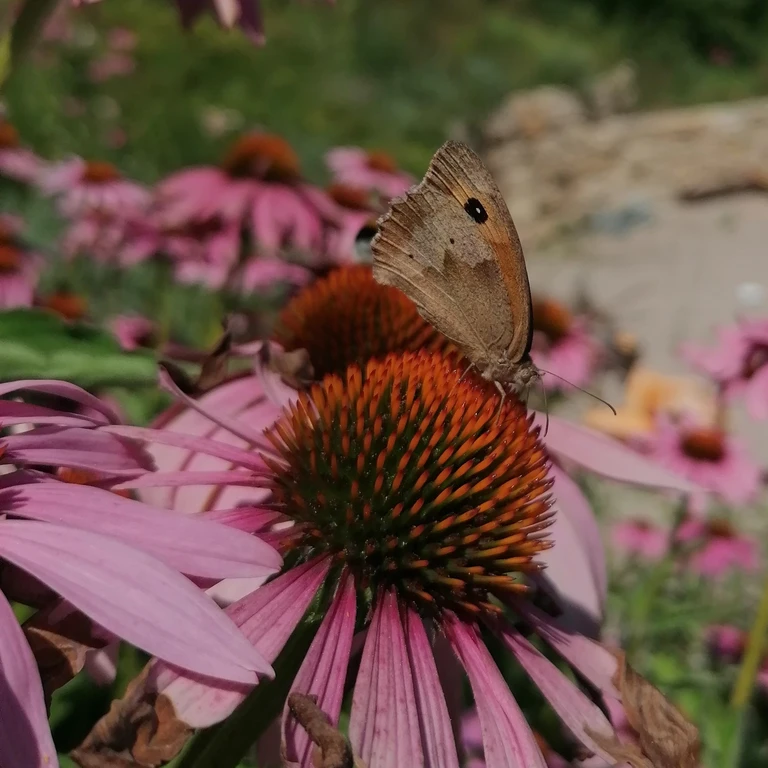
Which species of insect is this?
Maniola jurtina
